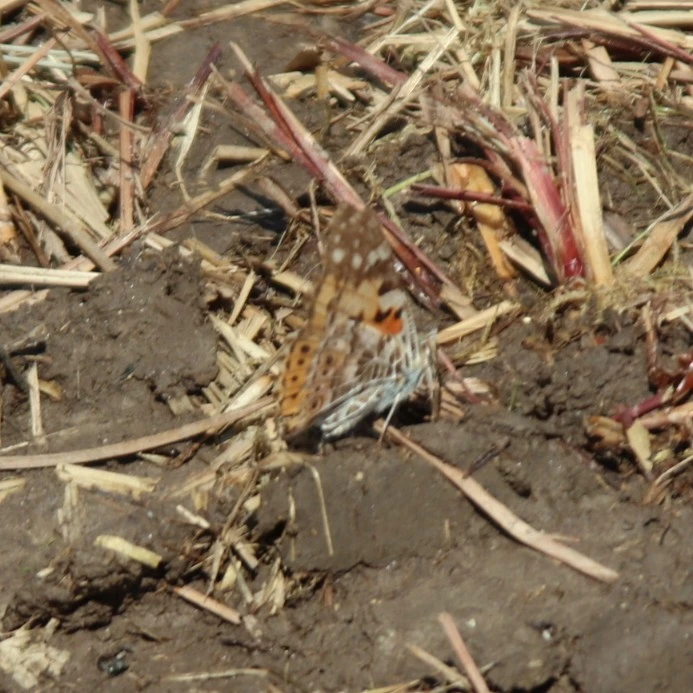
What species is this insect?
Vanessa cardui
